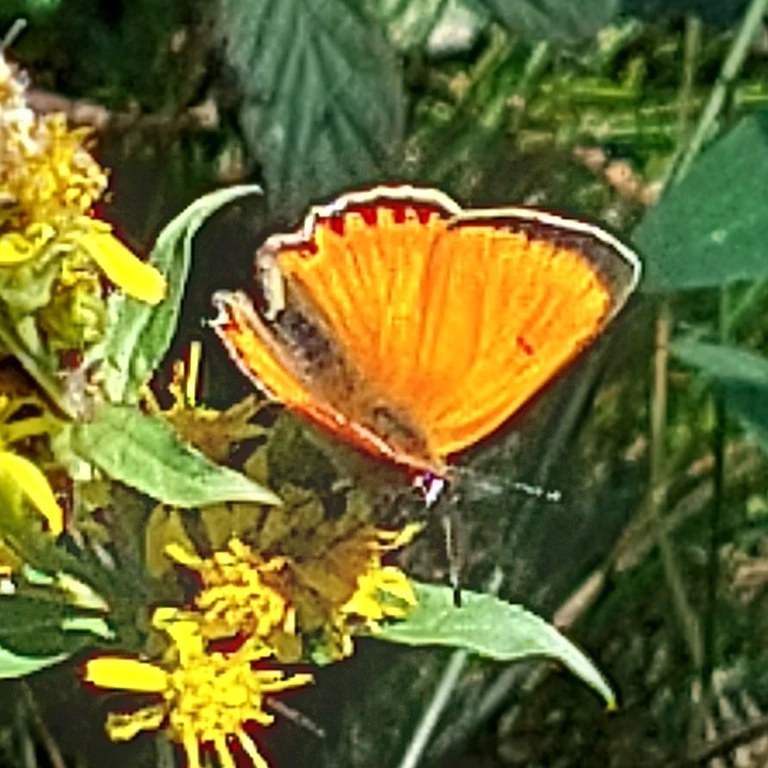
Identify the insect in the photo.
Lycaena virgaureae
